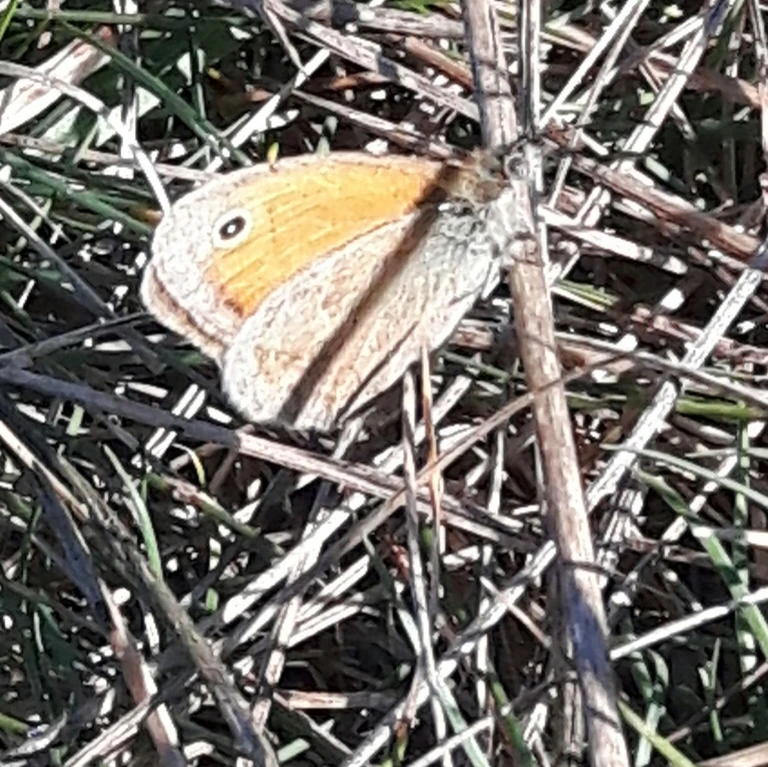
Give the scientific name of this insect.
Coenonympha pamphilus
